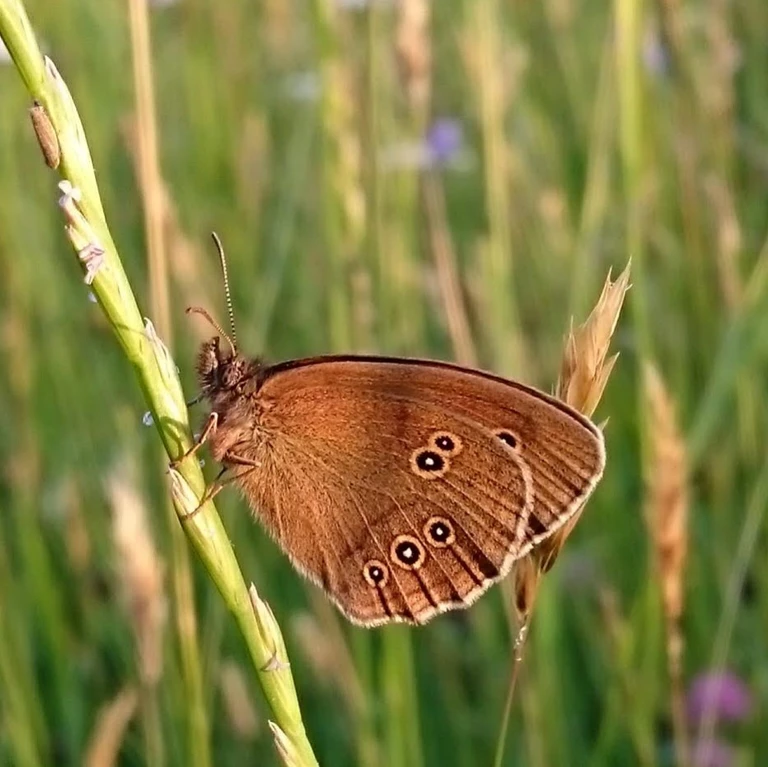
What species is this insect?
Aphantopus hyperantus
